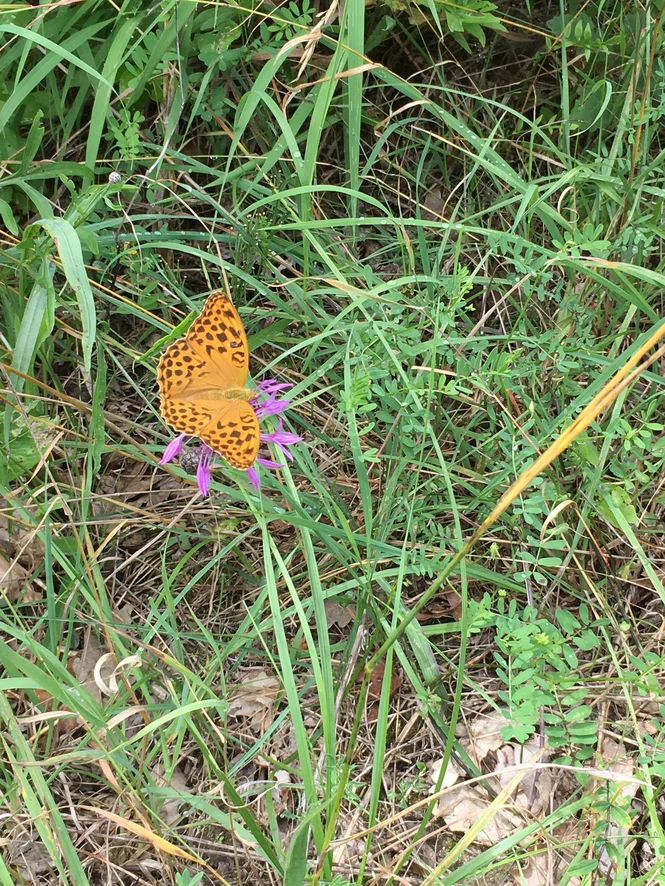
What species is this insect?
Argynnis paphia
